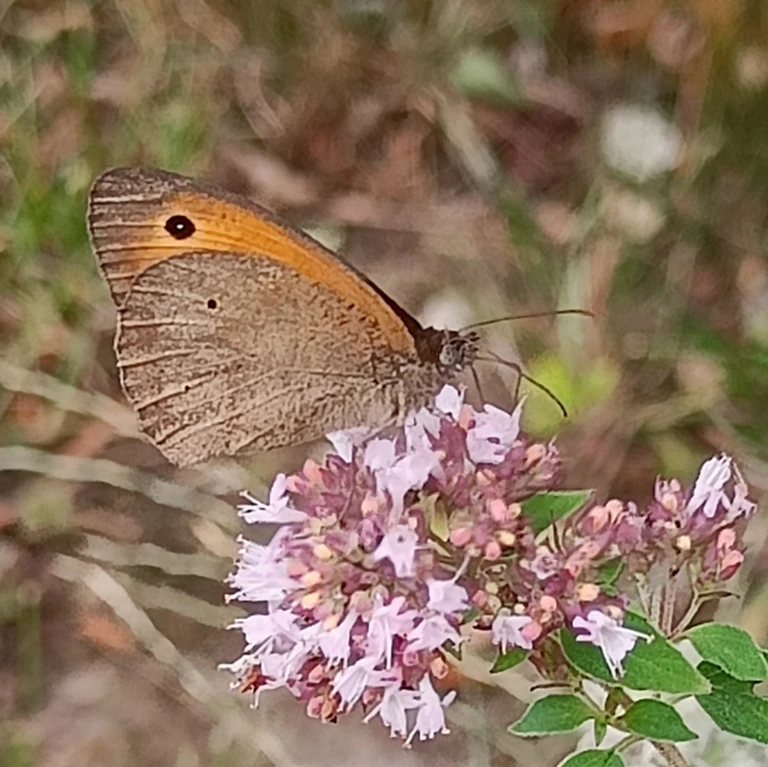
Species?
Maniola jurtina
